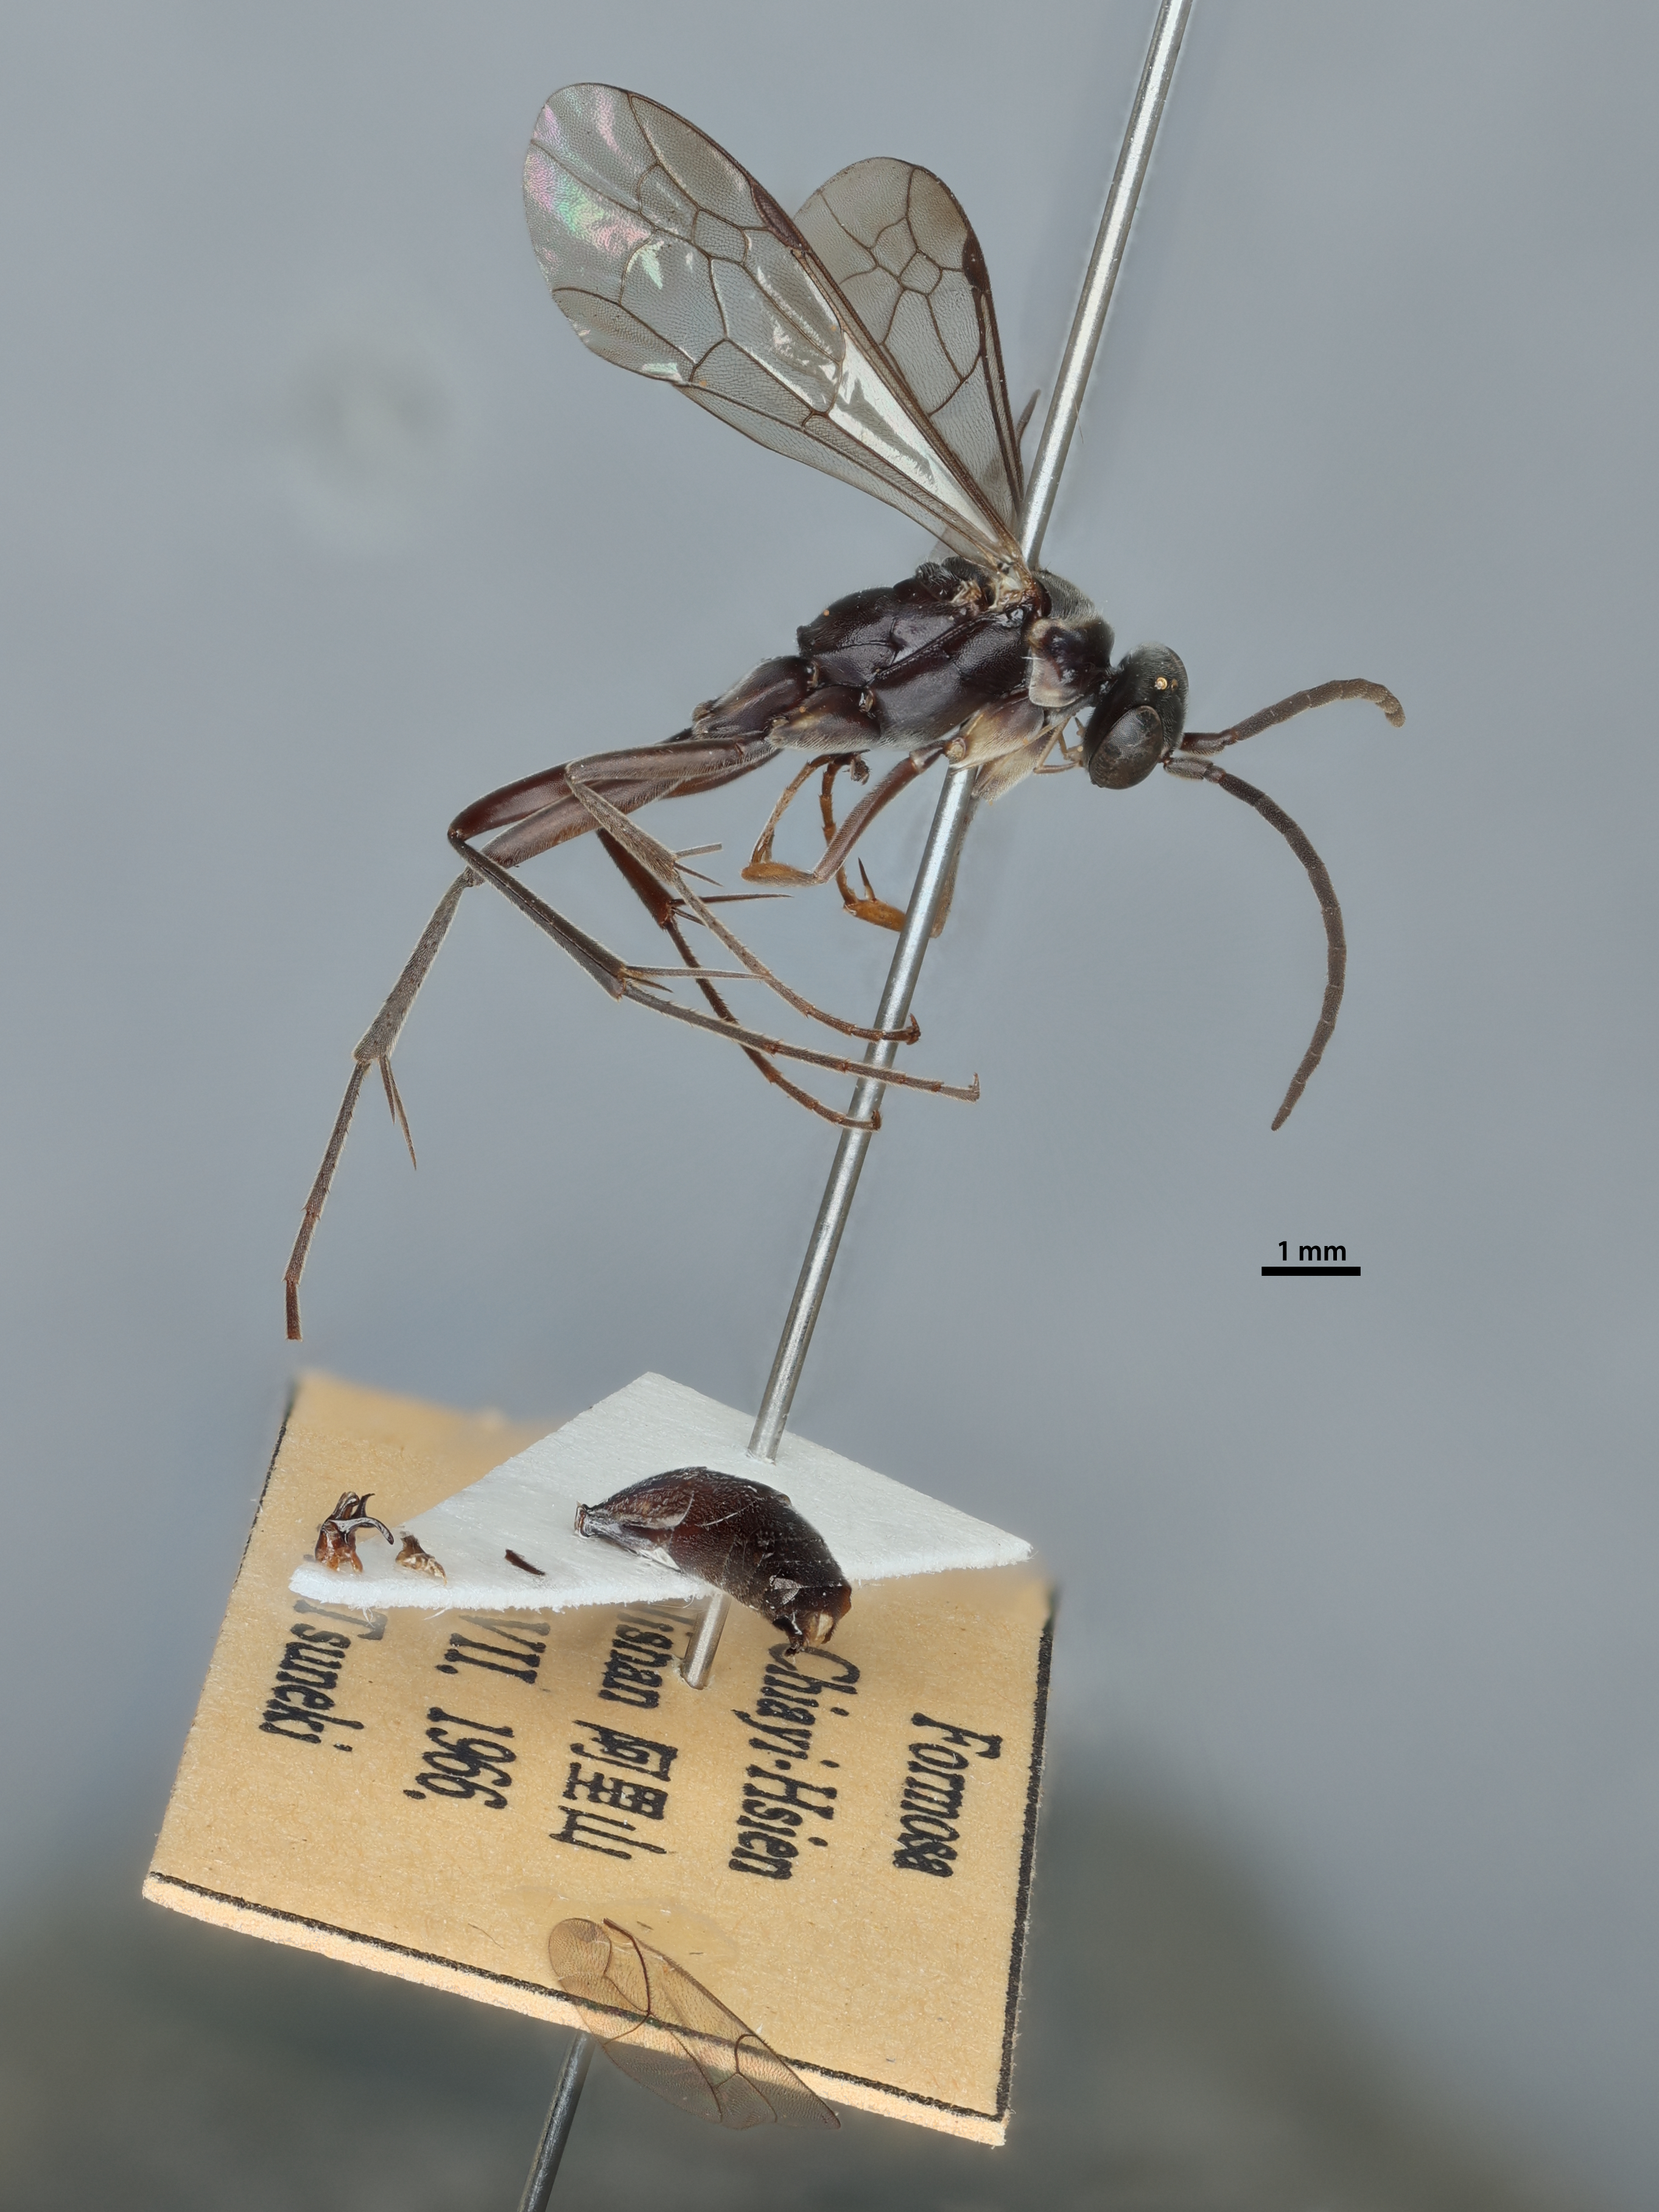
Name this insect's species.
Minagenia alticola
